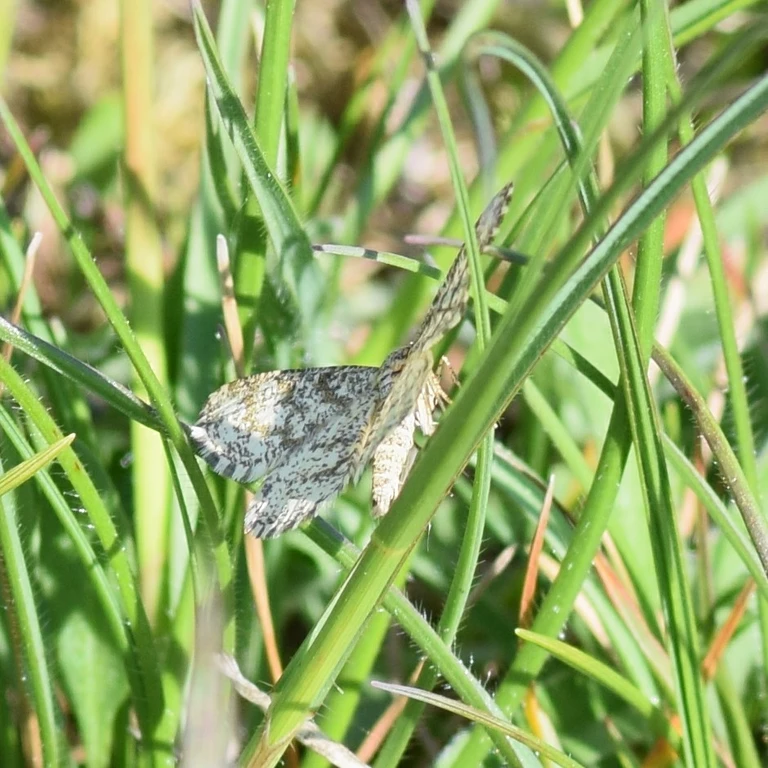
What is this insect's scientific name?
Ematurga atomaria
